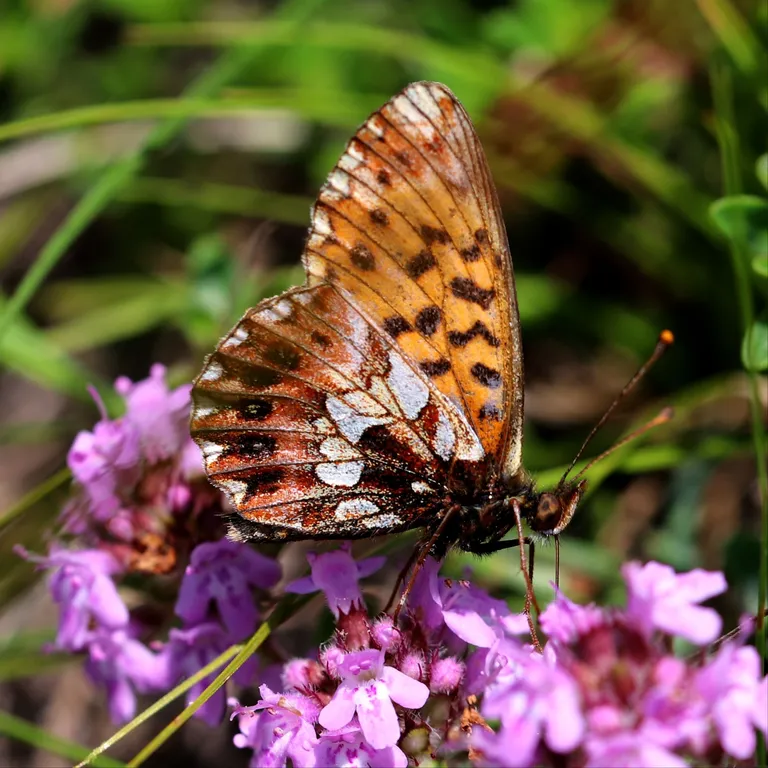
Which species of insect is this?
Boloria dia
